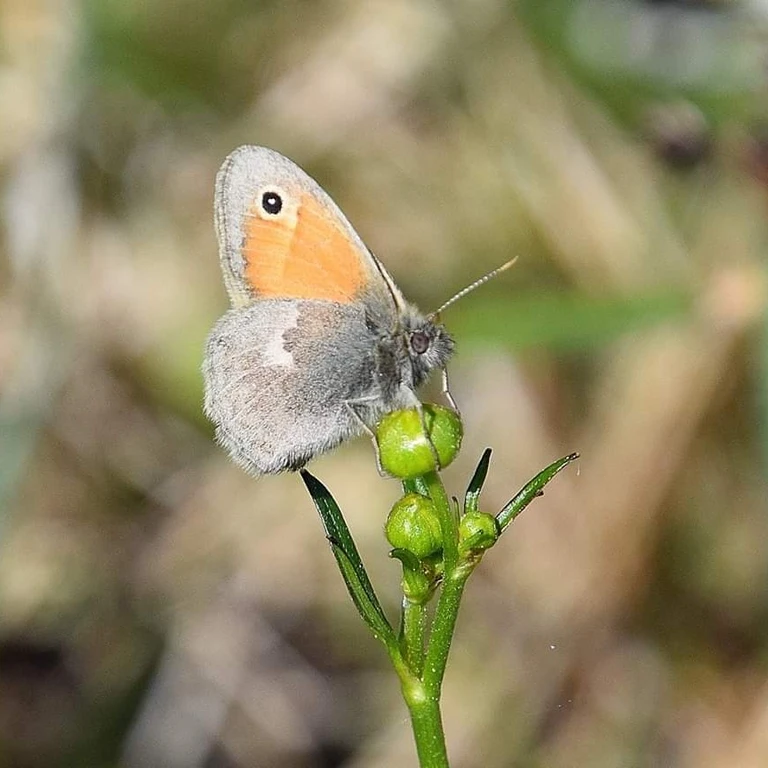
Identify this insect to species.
Coenonympha pamphilus
